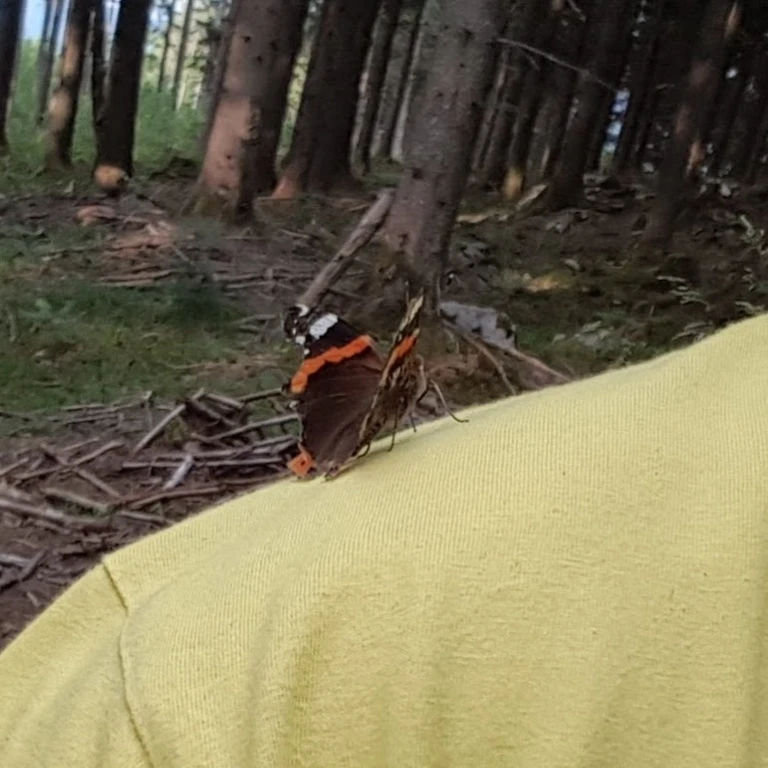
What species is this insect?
Vanessa atalanta
